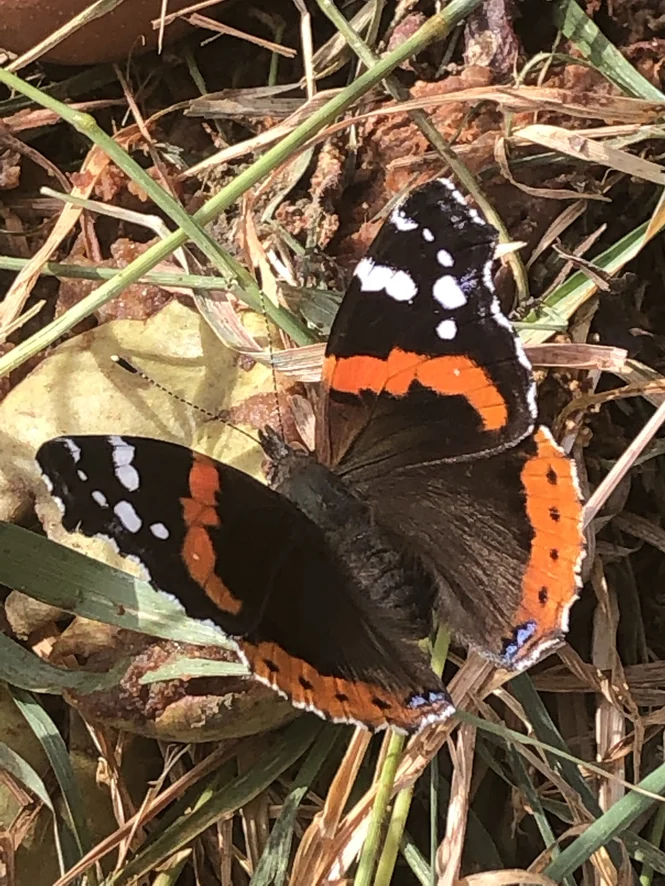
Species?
Vanessa atalanta
